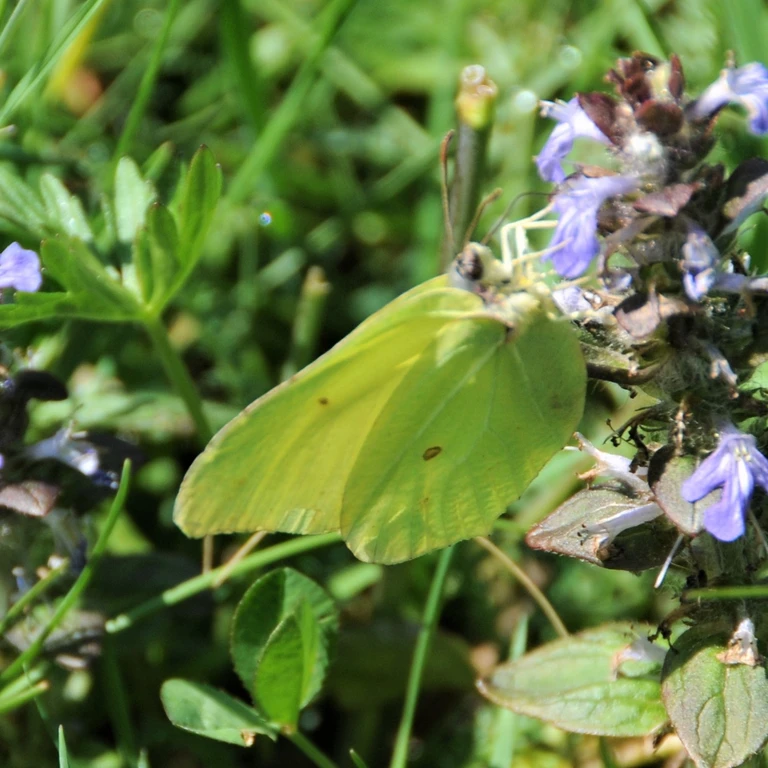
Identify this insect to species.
Gonepteryx rhamni
